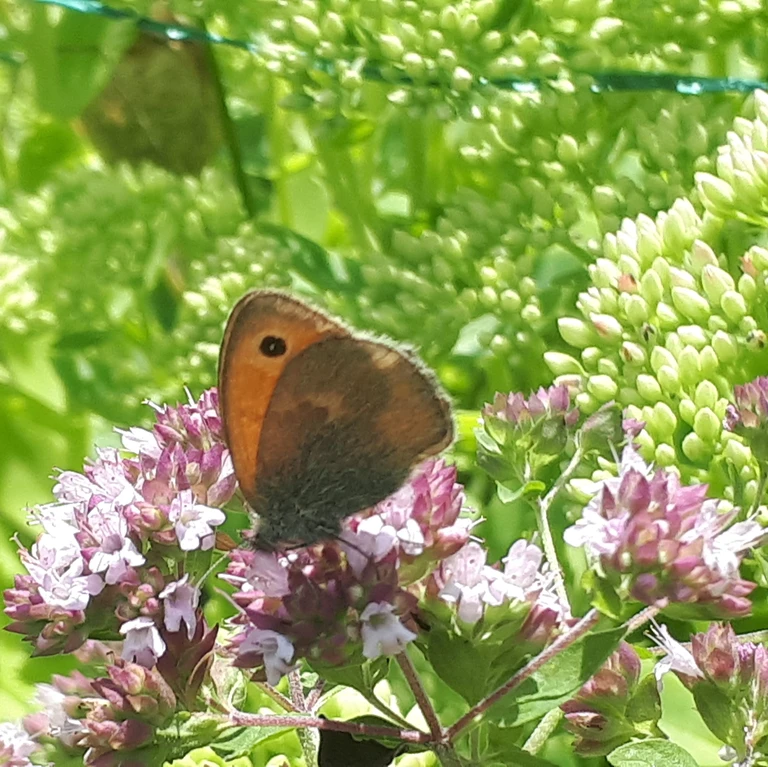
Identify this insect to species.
Coenonympha pamphilus
